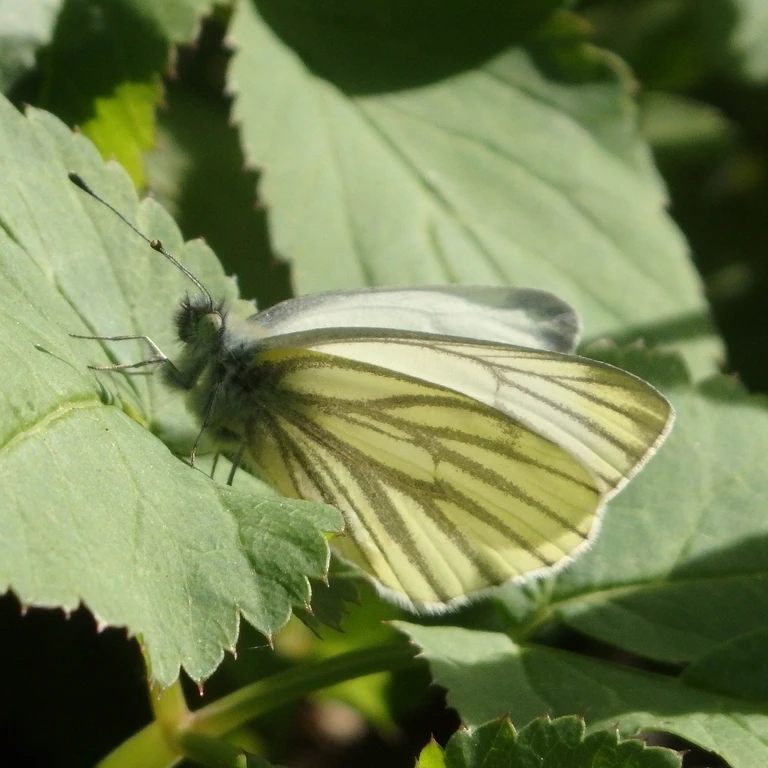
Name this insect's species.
Pieris napi
